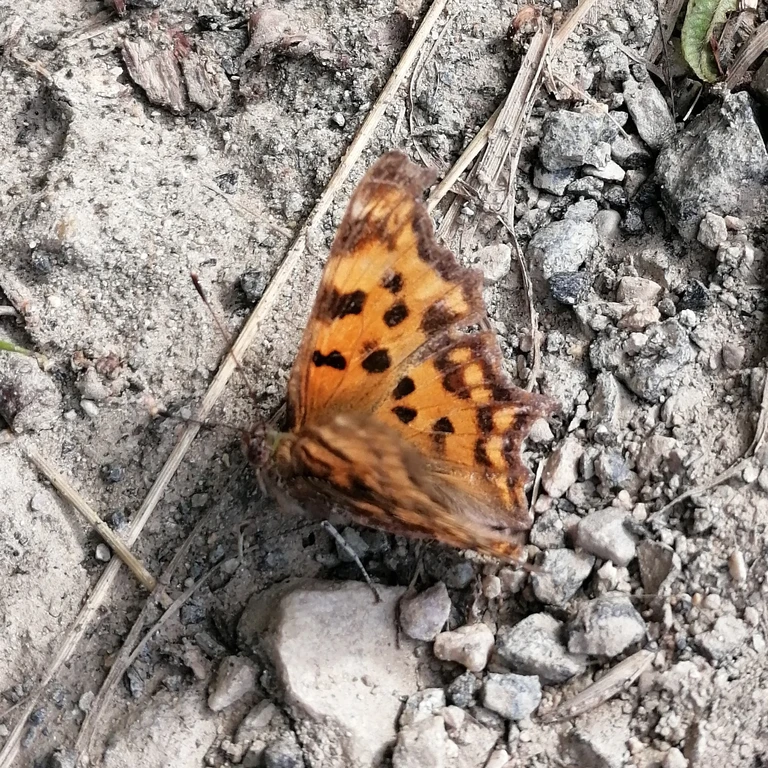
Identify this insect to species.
Polygonia c-album
